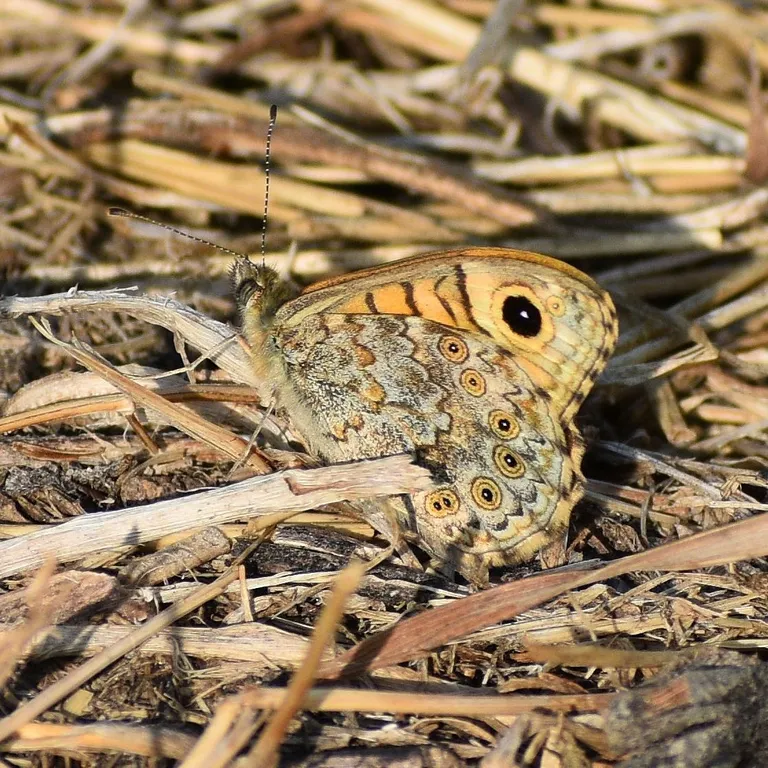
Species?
Lasiommata megera (also Pararge megera)
